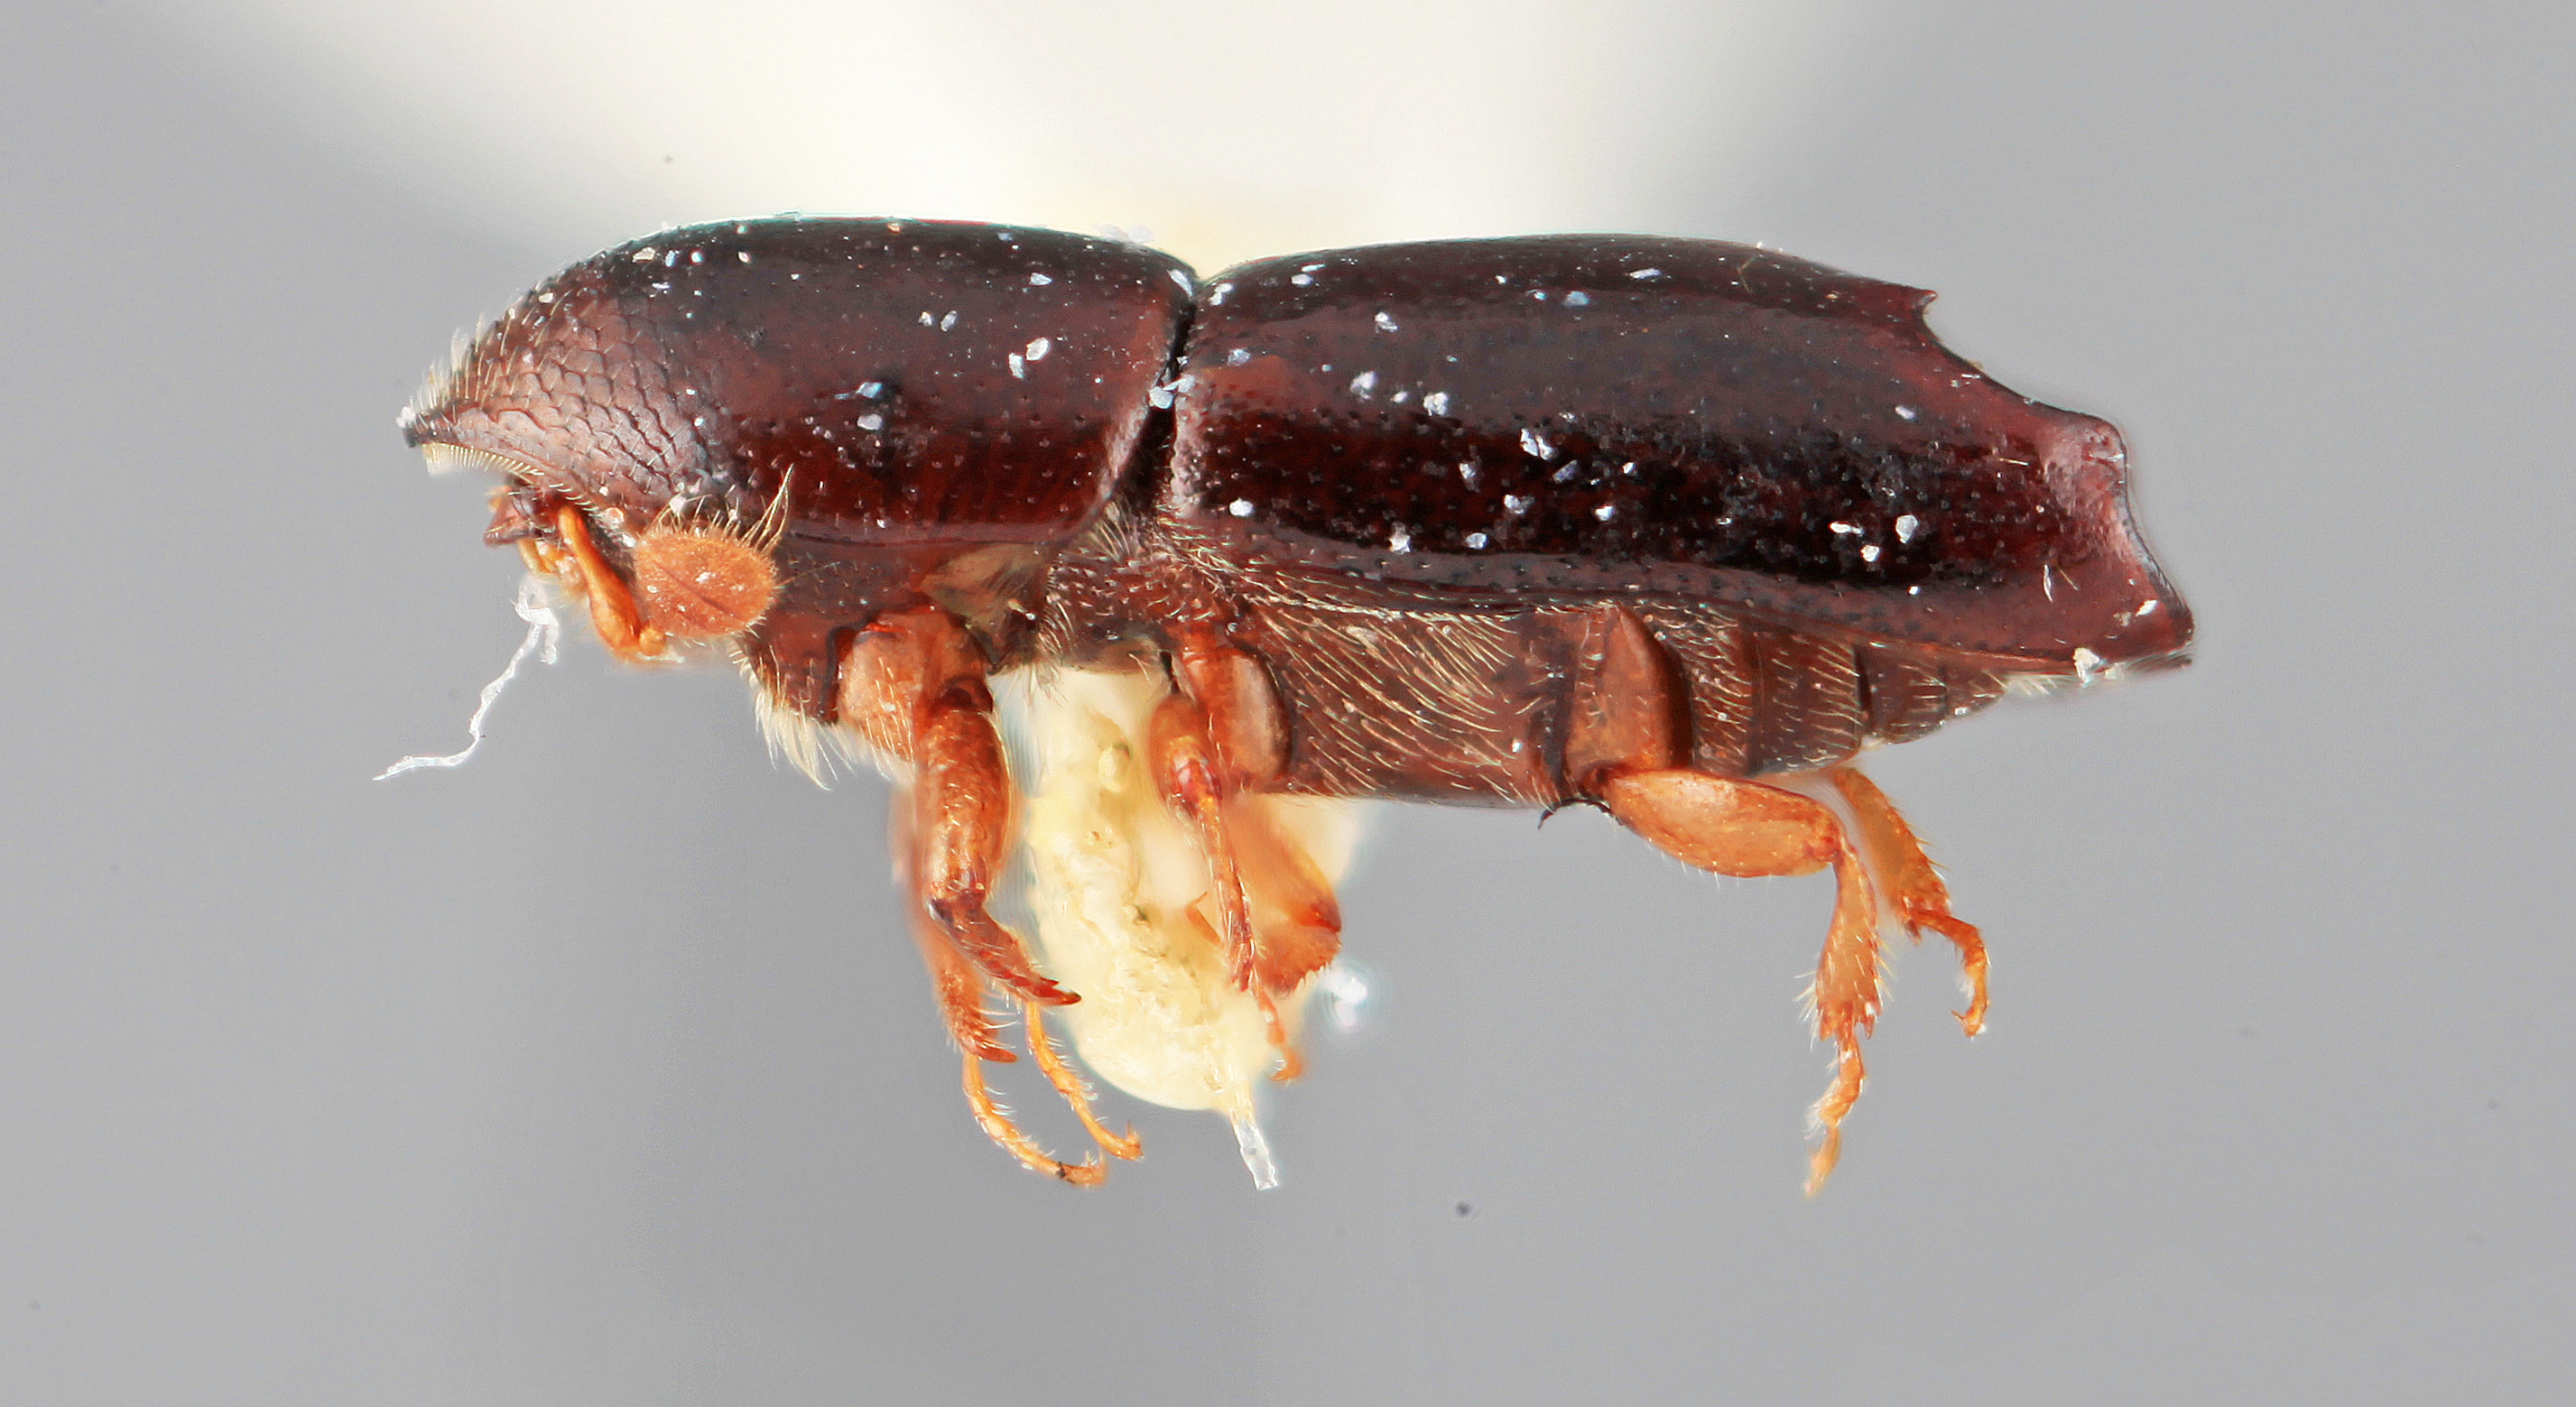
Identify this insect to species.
Tricolus spectabilis
